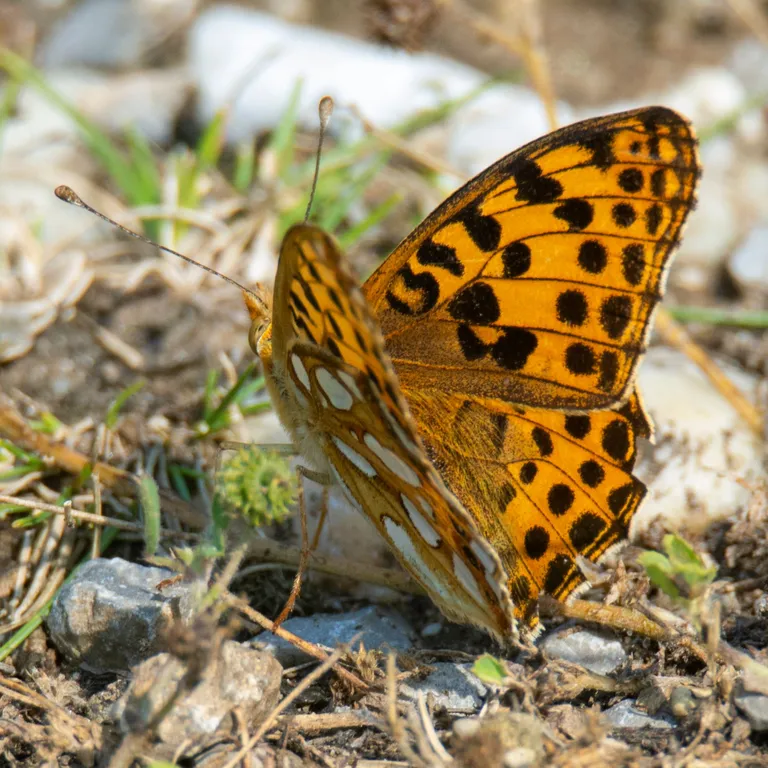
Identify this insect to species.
Issoria lathonia
